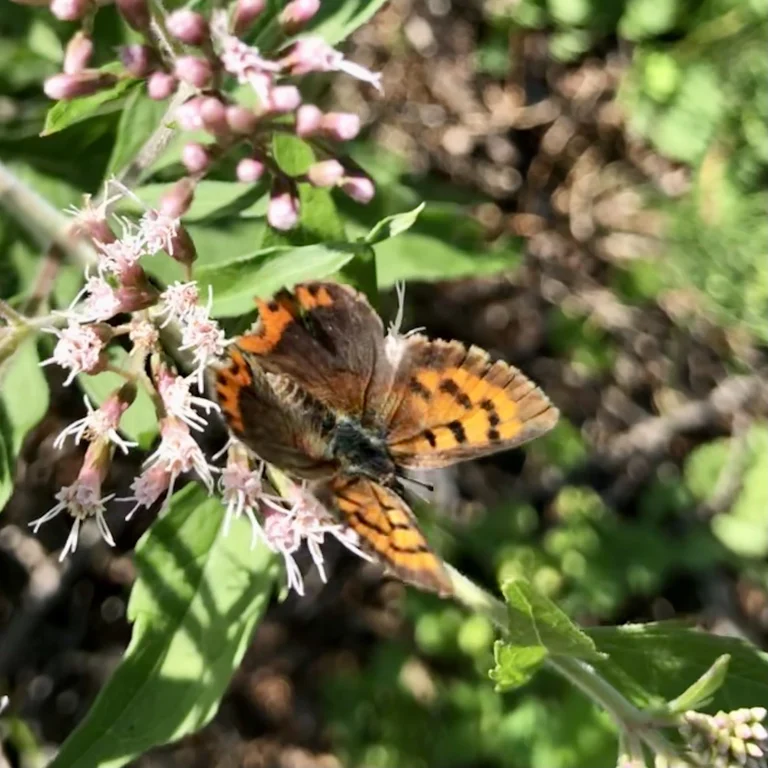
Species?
Lycaena phlaeas
